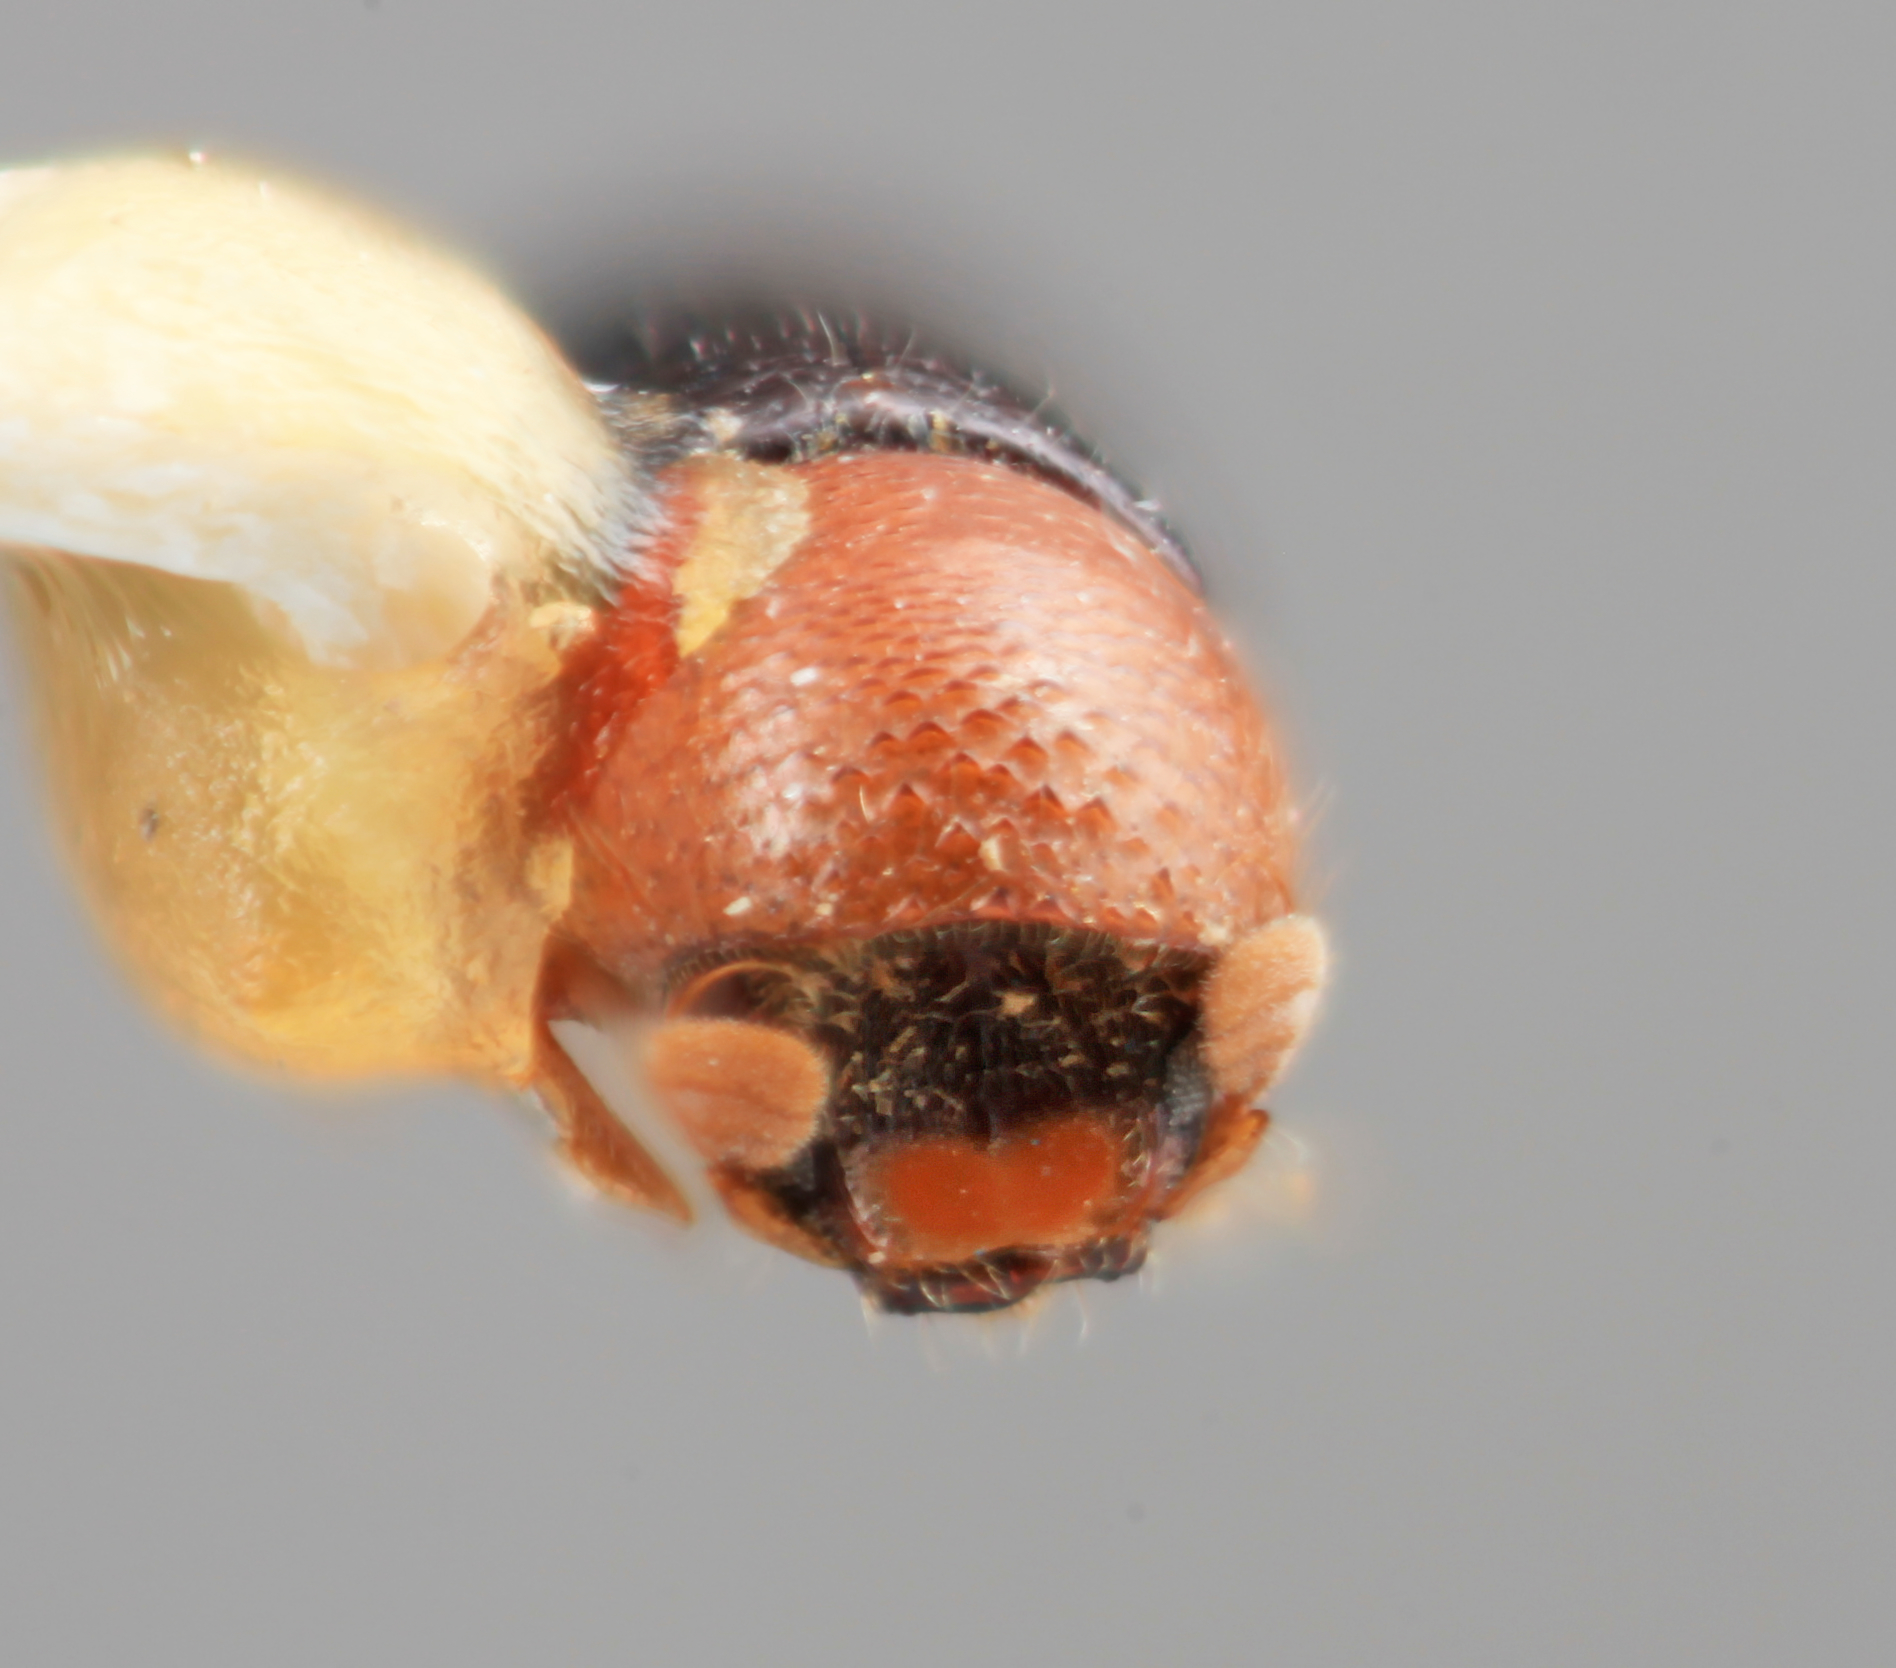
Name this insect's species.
Corthylus nolenae
